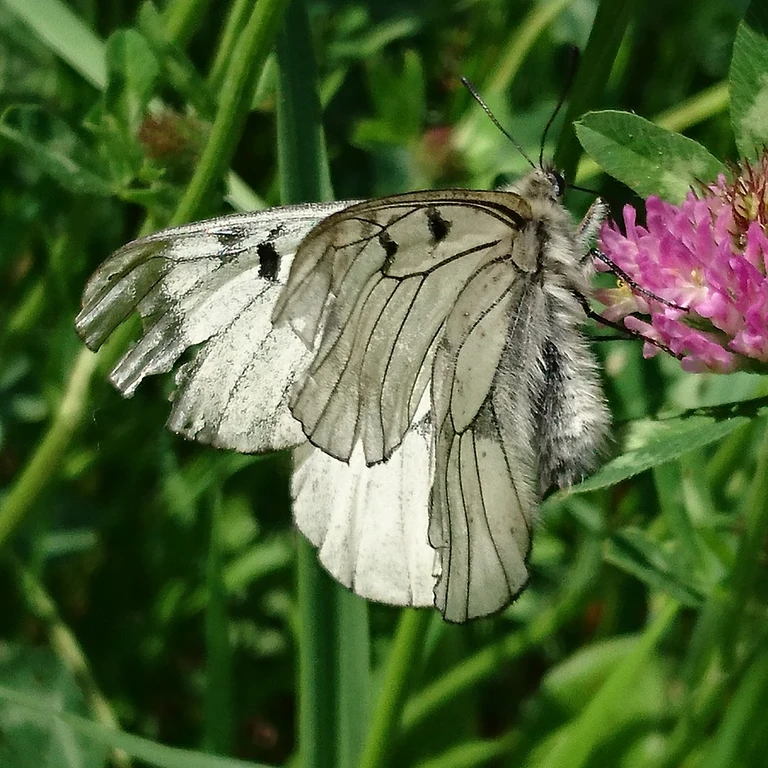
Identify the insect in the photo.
Parnassius mnemosyne
